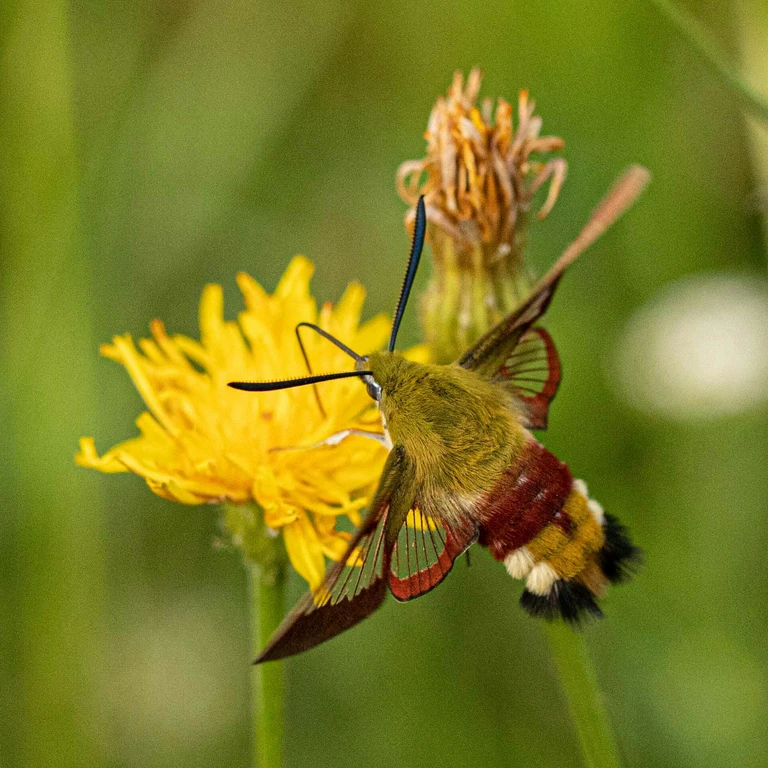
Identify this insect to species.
Hemaris fuciformis
